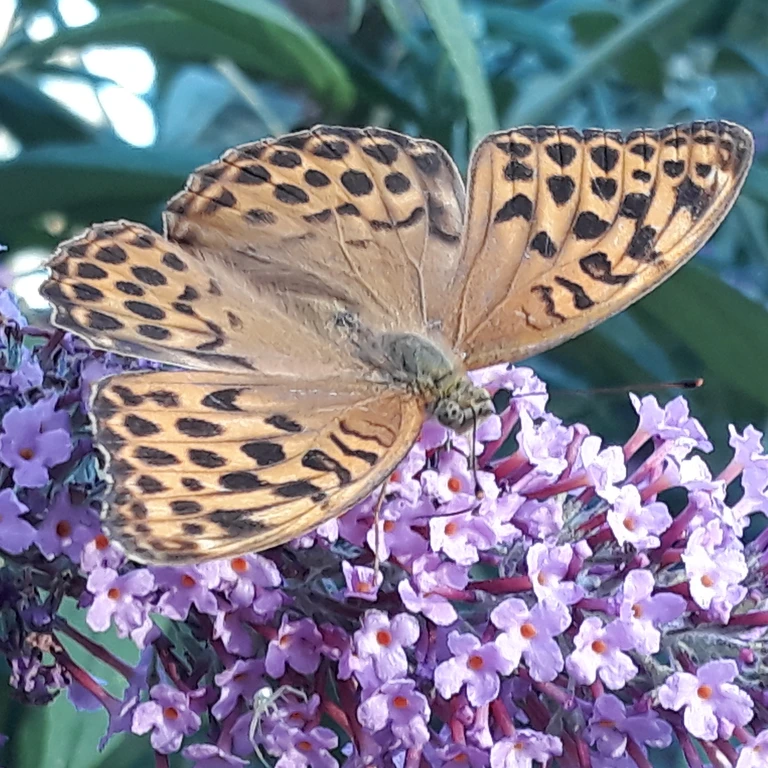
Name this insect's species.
Argynnis paphia
